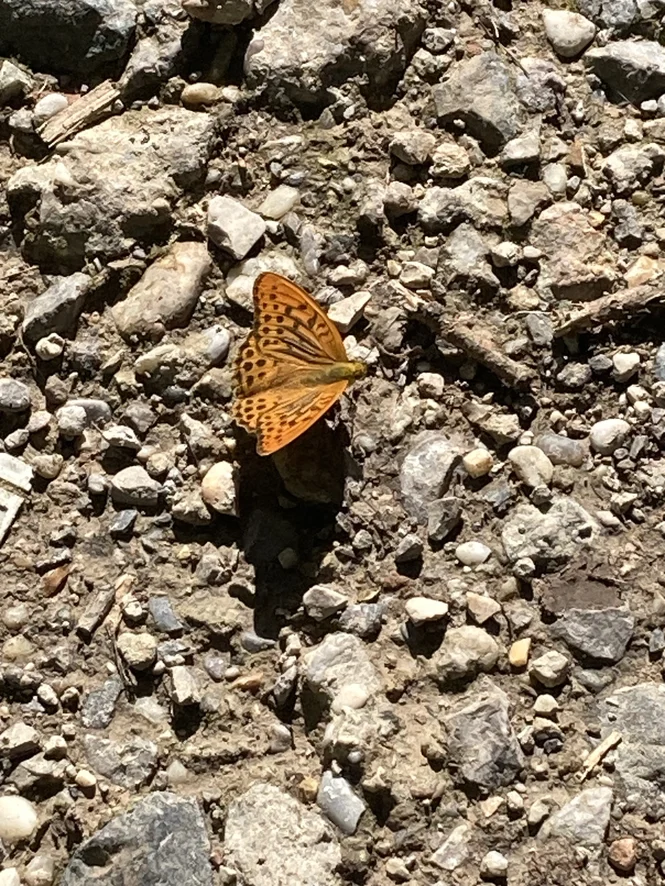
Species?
Argynnis paphia
